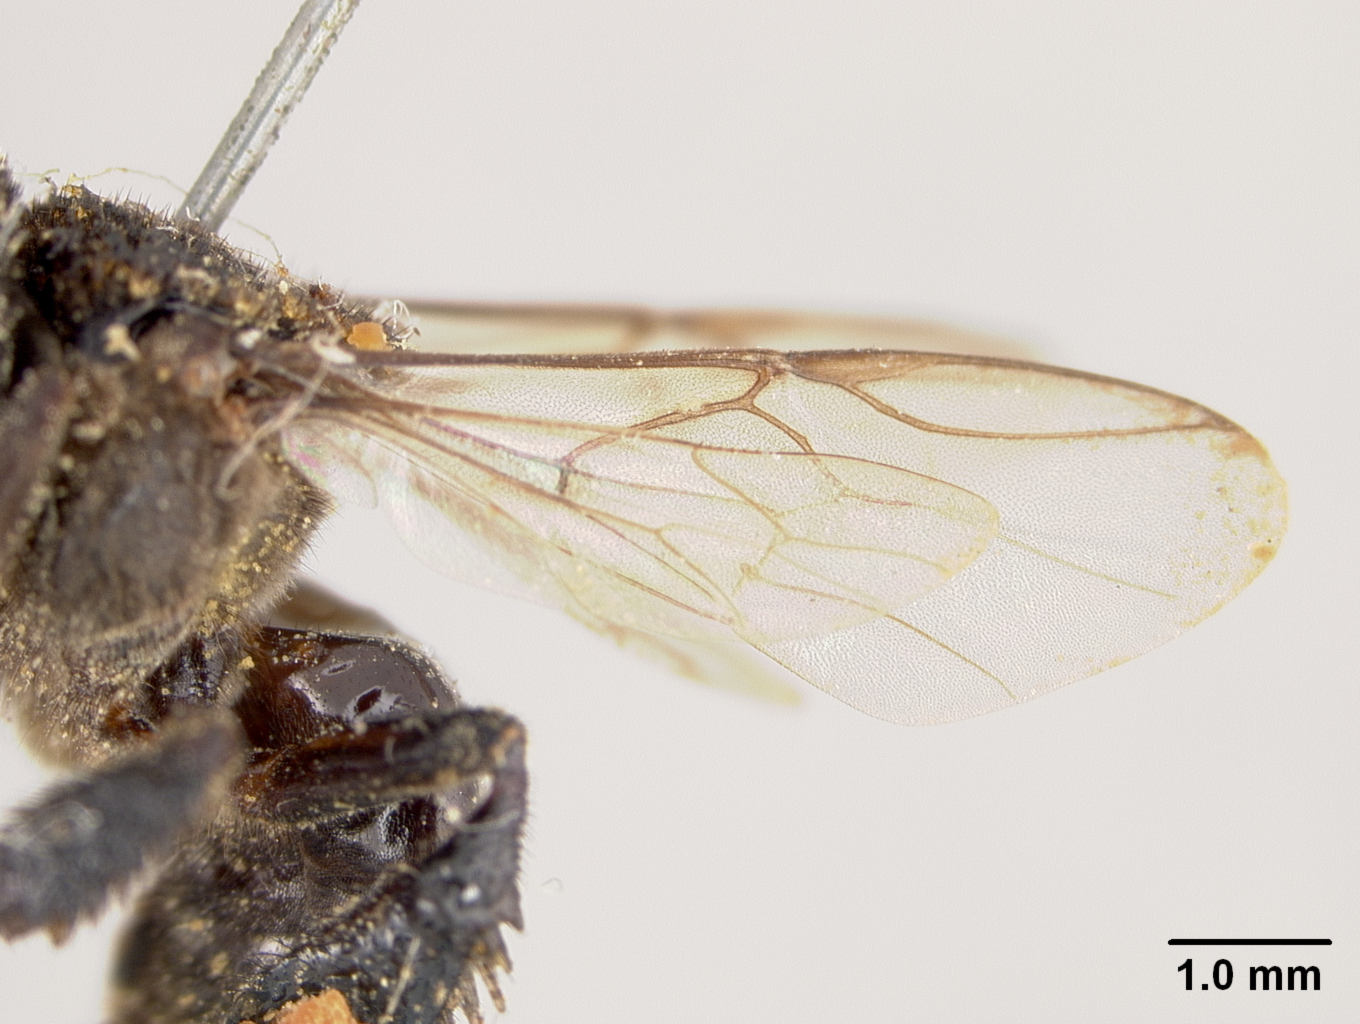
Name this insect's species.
Trigona busara
